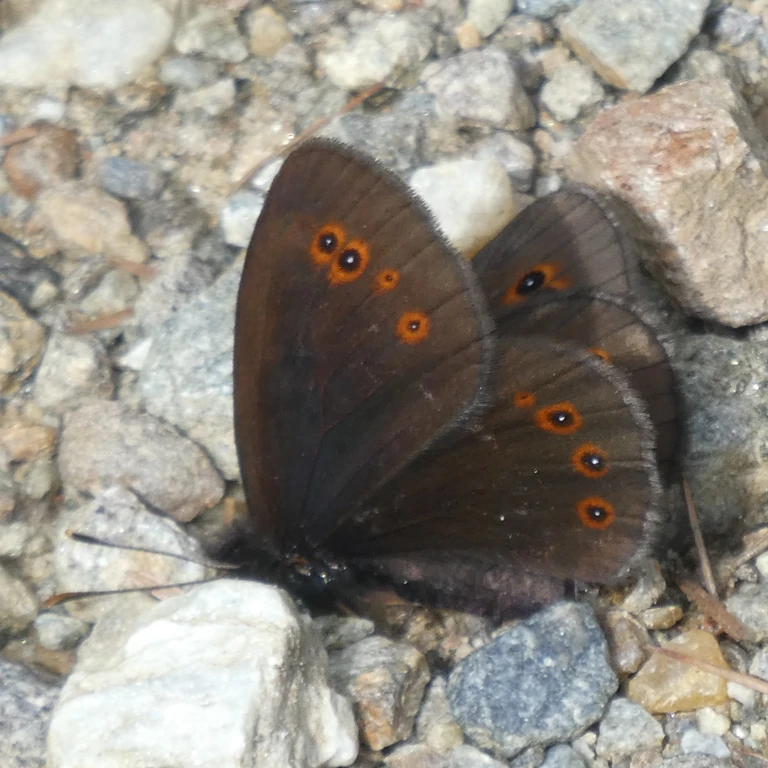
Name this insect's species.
Erebia medusa
